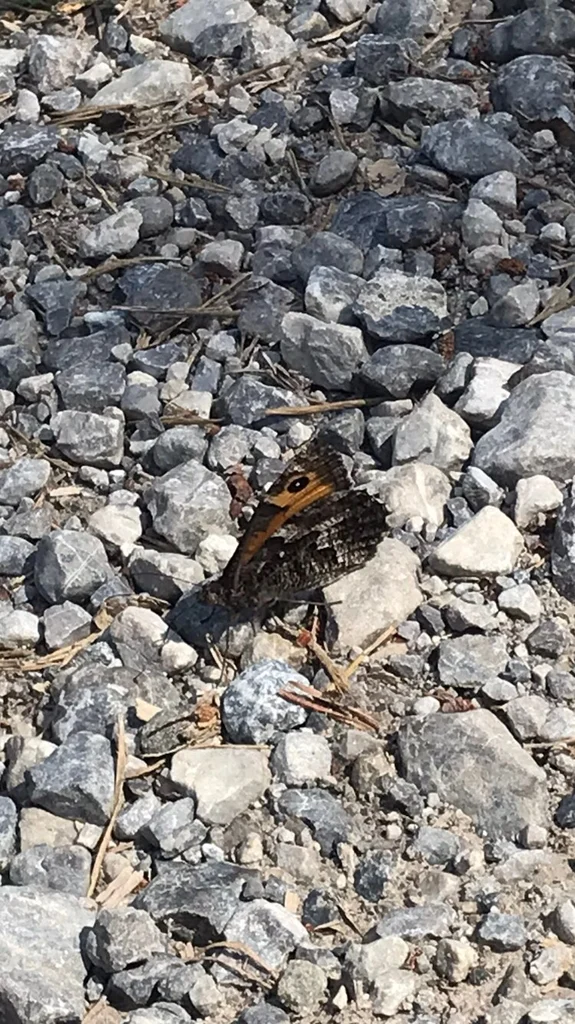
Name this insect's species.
Hipparchia semele
